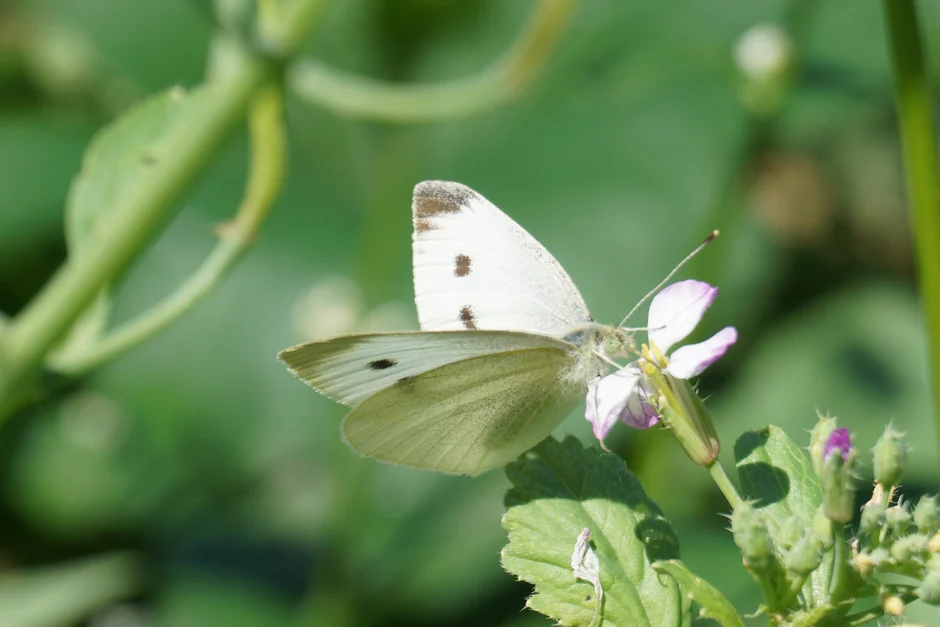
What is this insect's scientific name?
Pieris rapae
